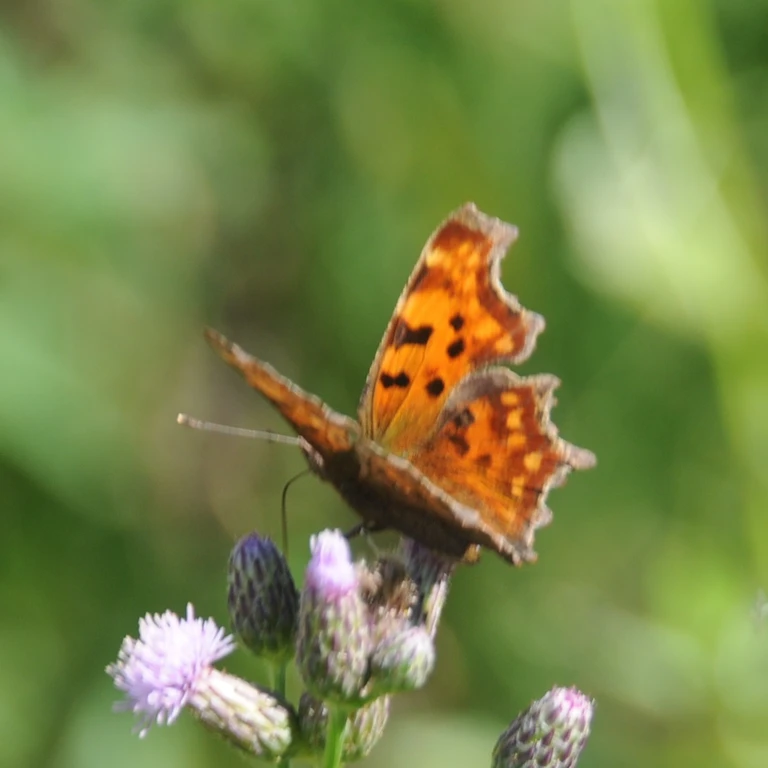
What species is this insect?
Polygonia c-album
